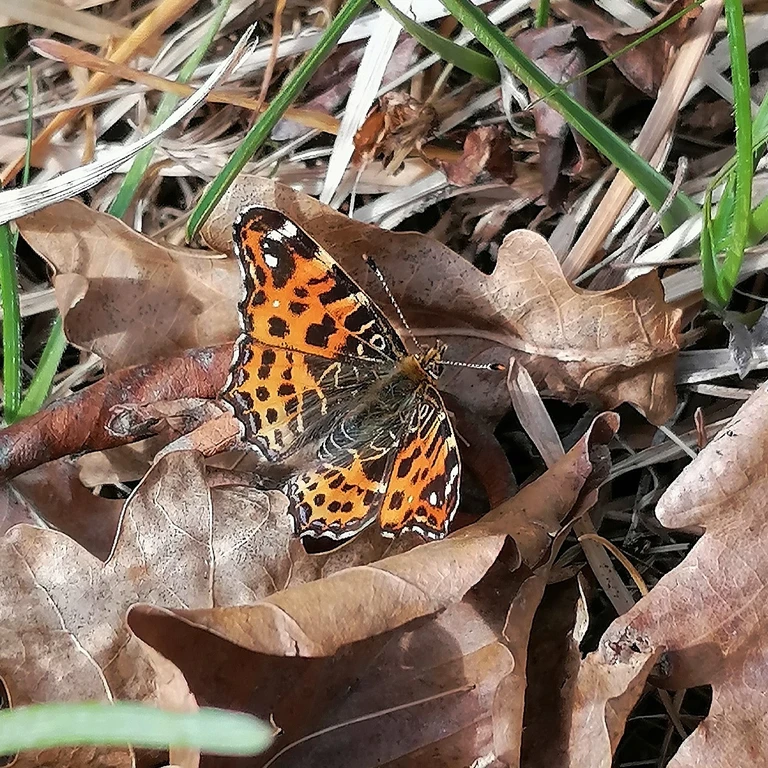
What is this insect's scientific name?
Araschnia levana
